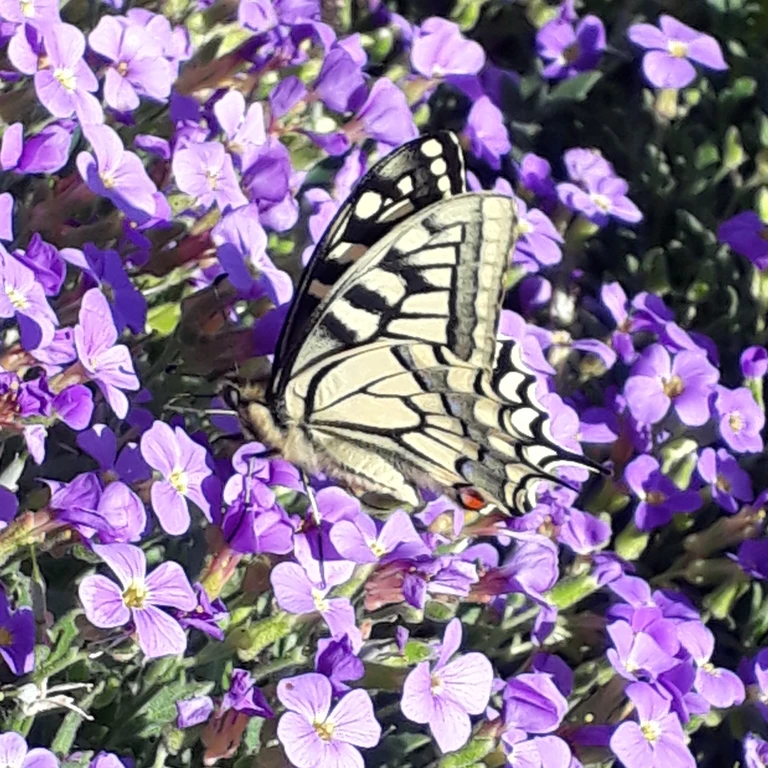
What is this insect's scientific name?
Papilio machaon
